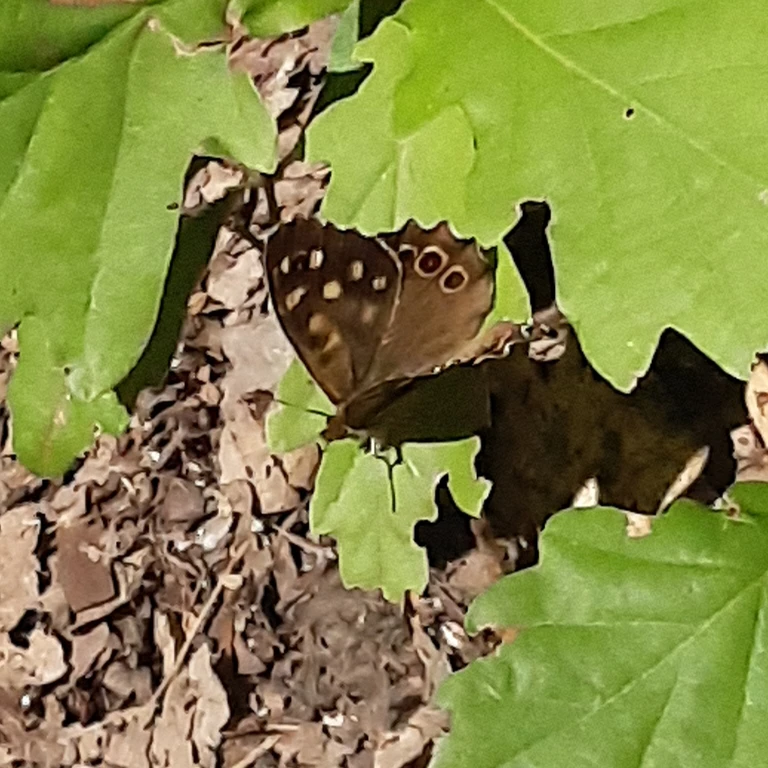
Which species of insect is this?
Pararge aegeria
